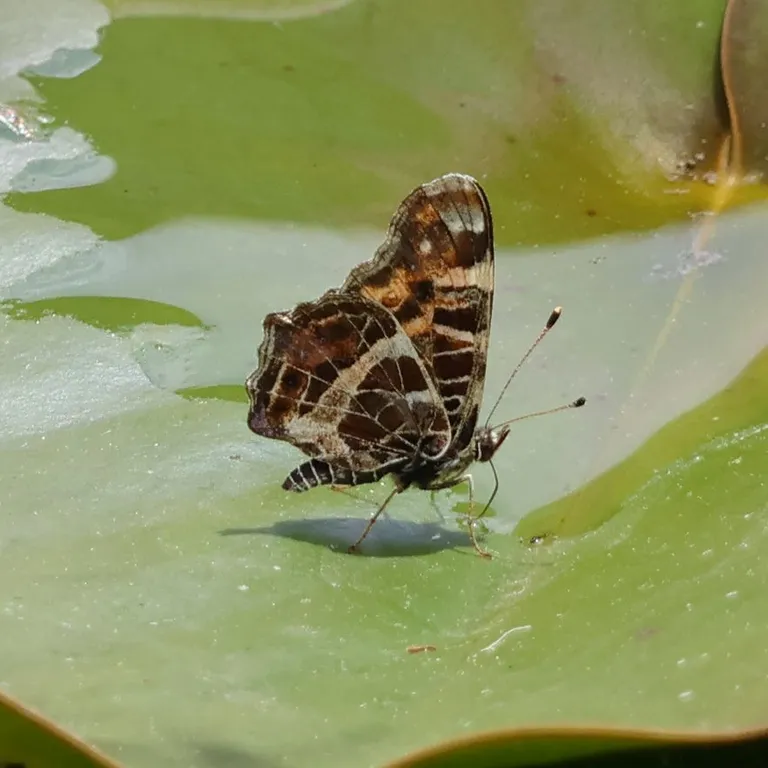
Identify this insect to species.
Araschnia levana
